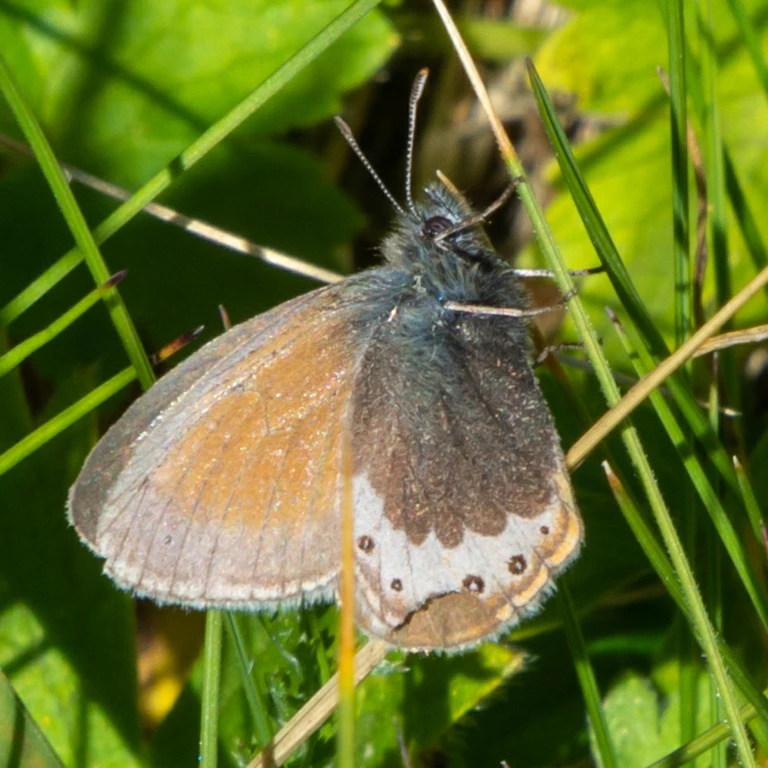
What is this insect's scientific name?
Coenonympha gardetta
